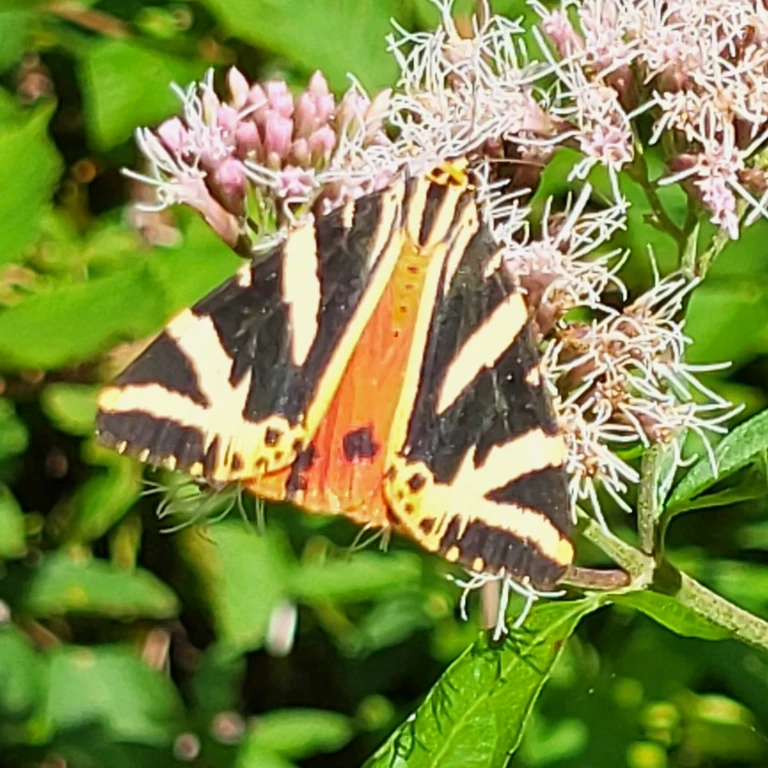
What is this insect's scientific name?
Euplagia quadripunctaria
